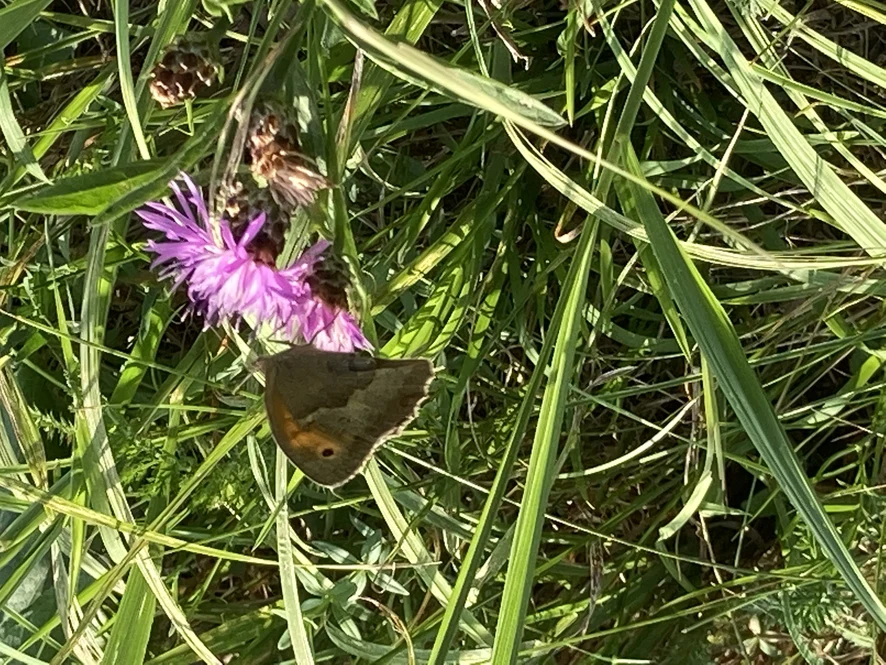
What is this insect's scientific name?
Maniola jurtina
